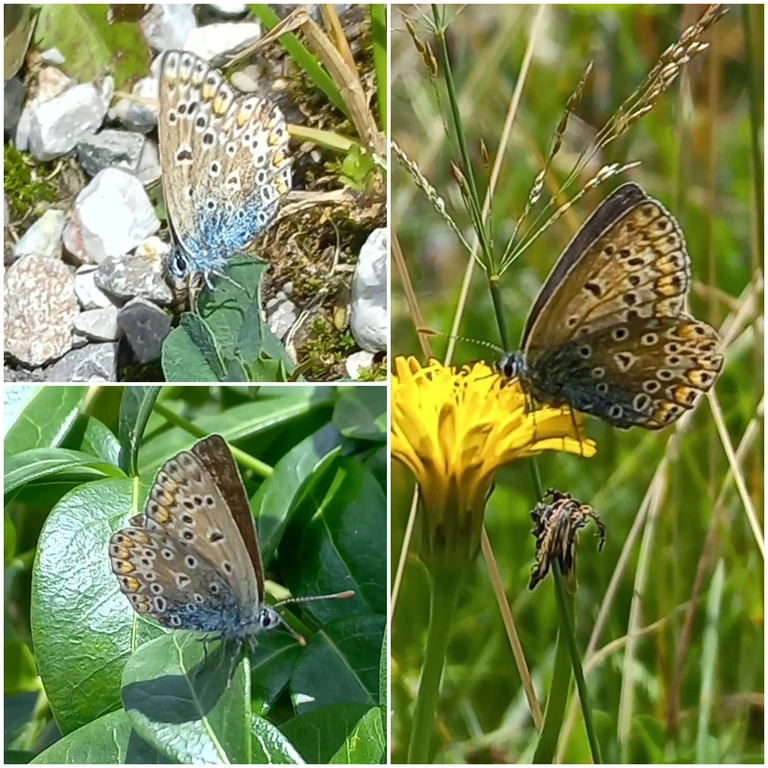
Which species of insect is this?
Polyommatus icarus
